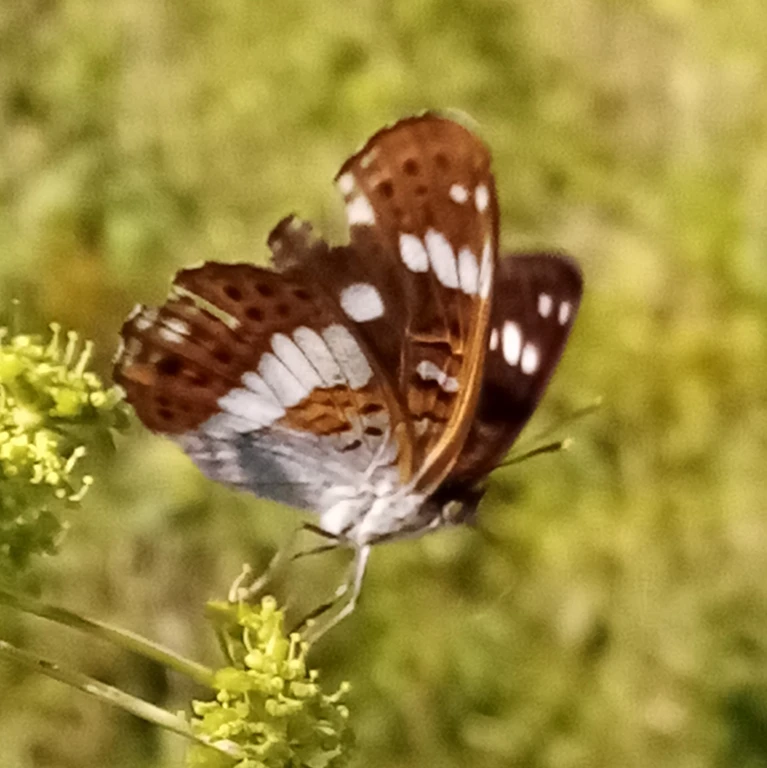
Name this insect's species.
Limenitis camilla (also Ladoga camilla)
